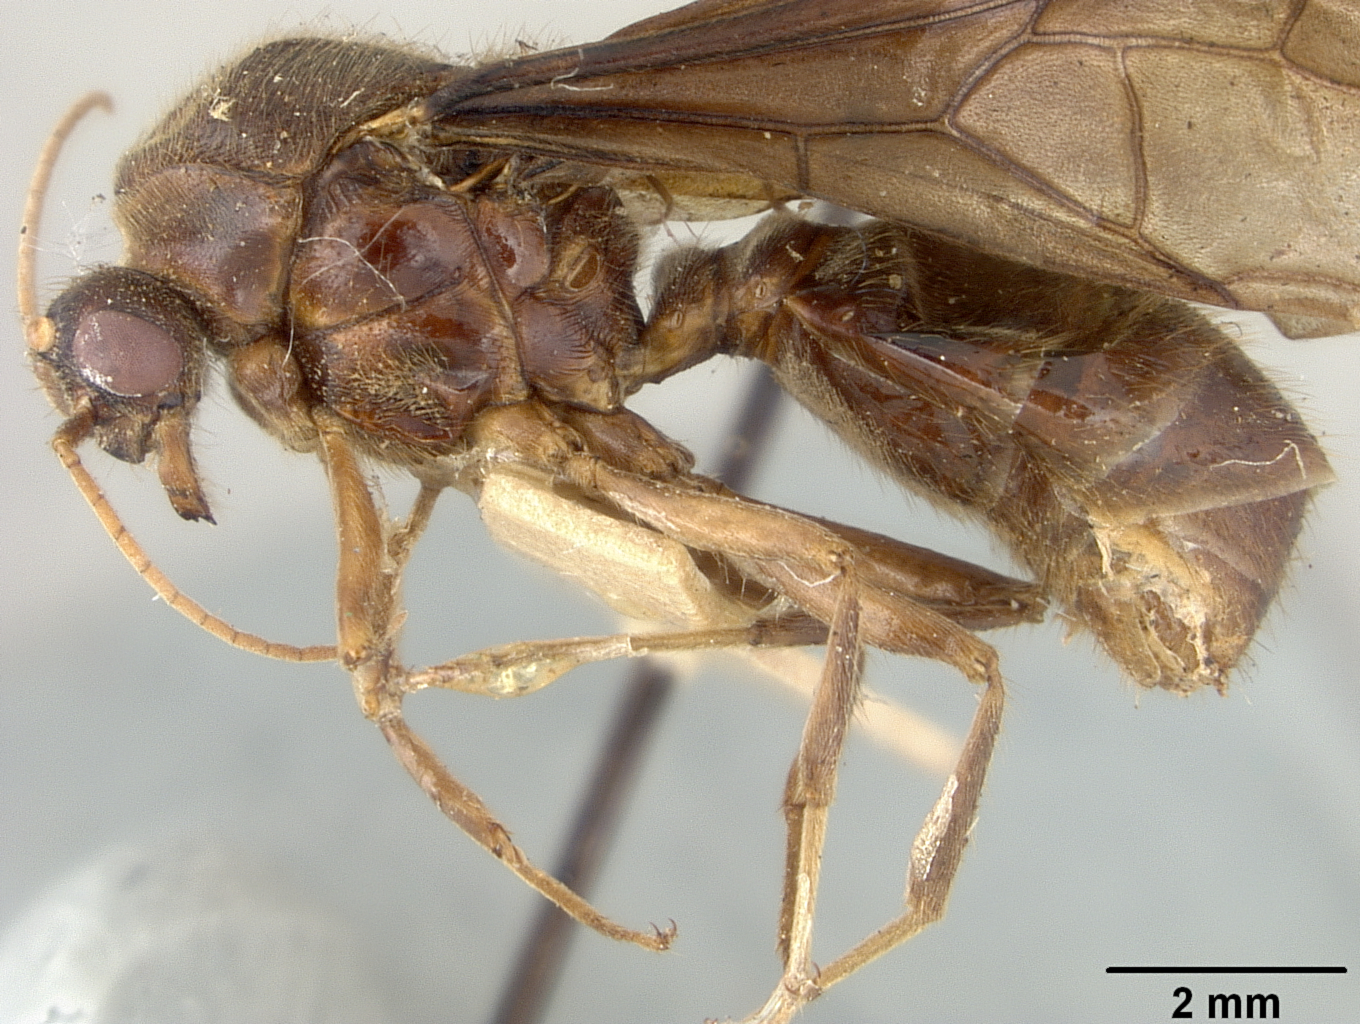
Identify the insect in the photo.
Pheidologeton diversus
